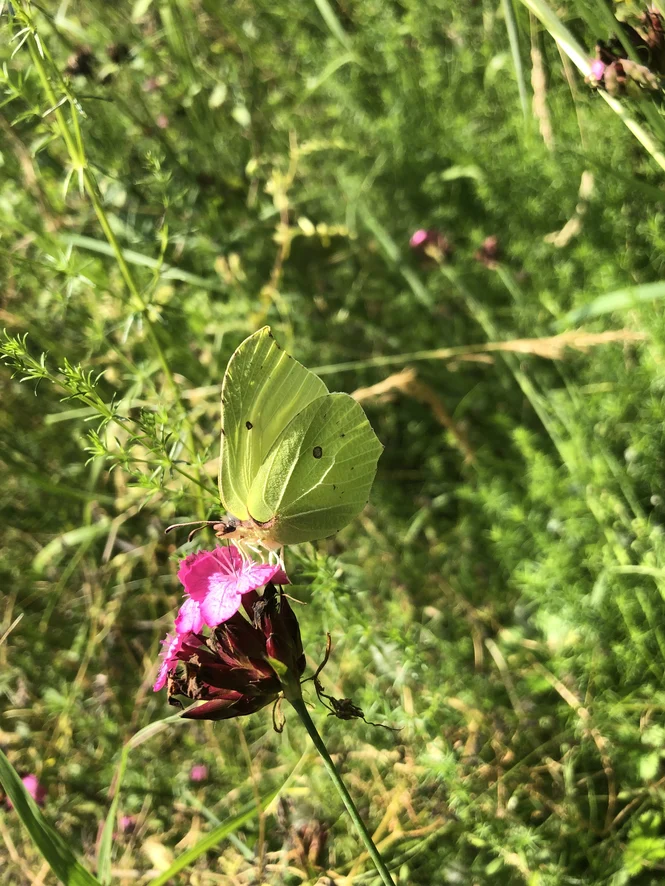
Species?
Gonepteryx rhamni
